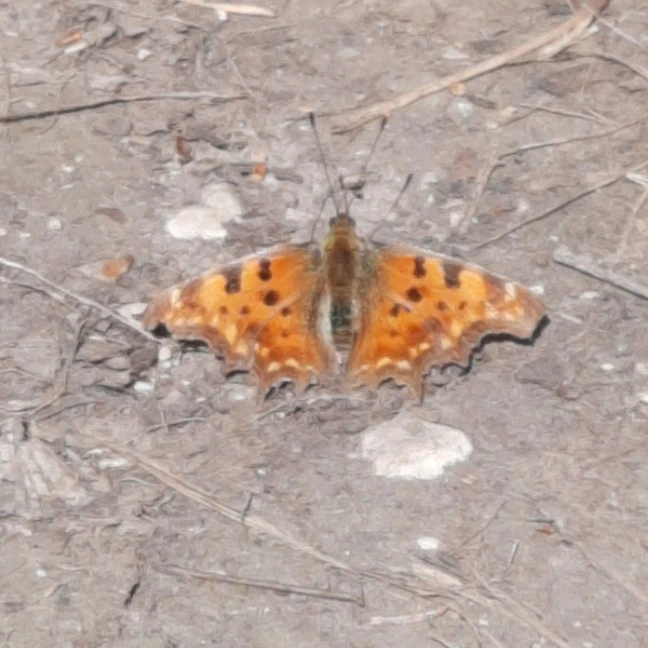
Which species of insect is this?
Polygonia c-album
